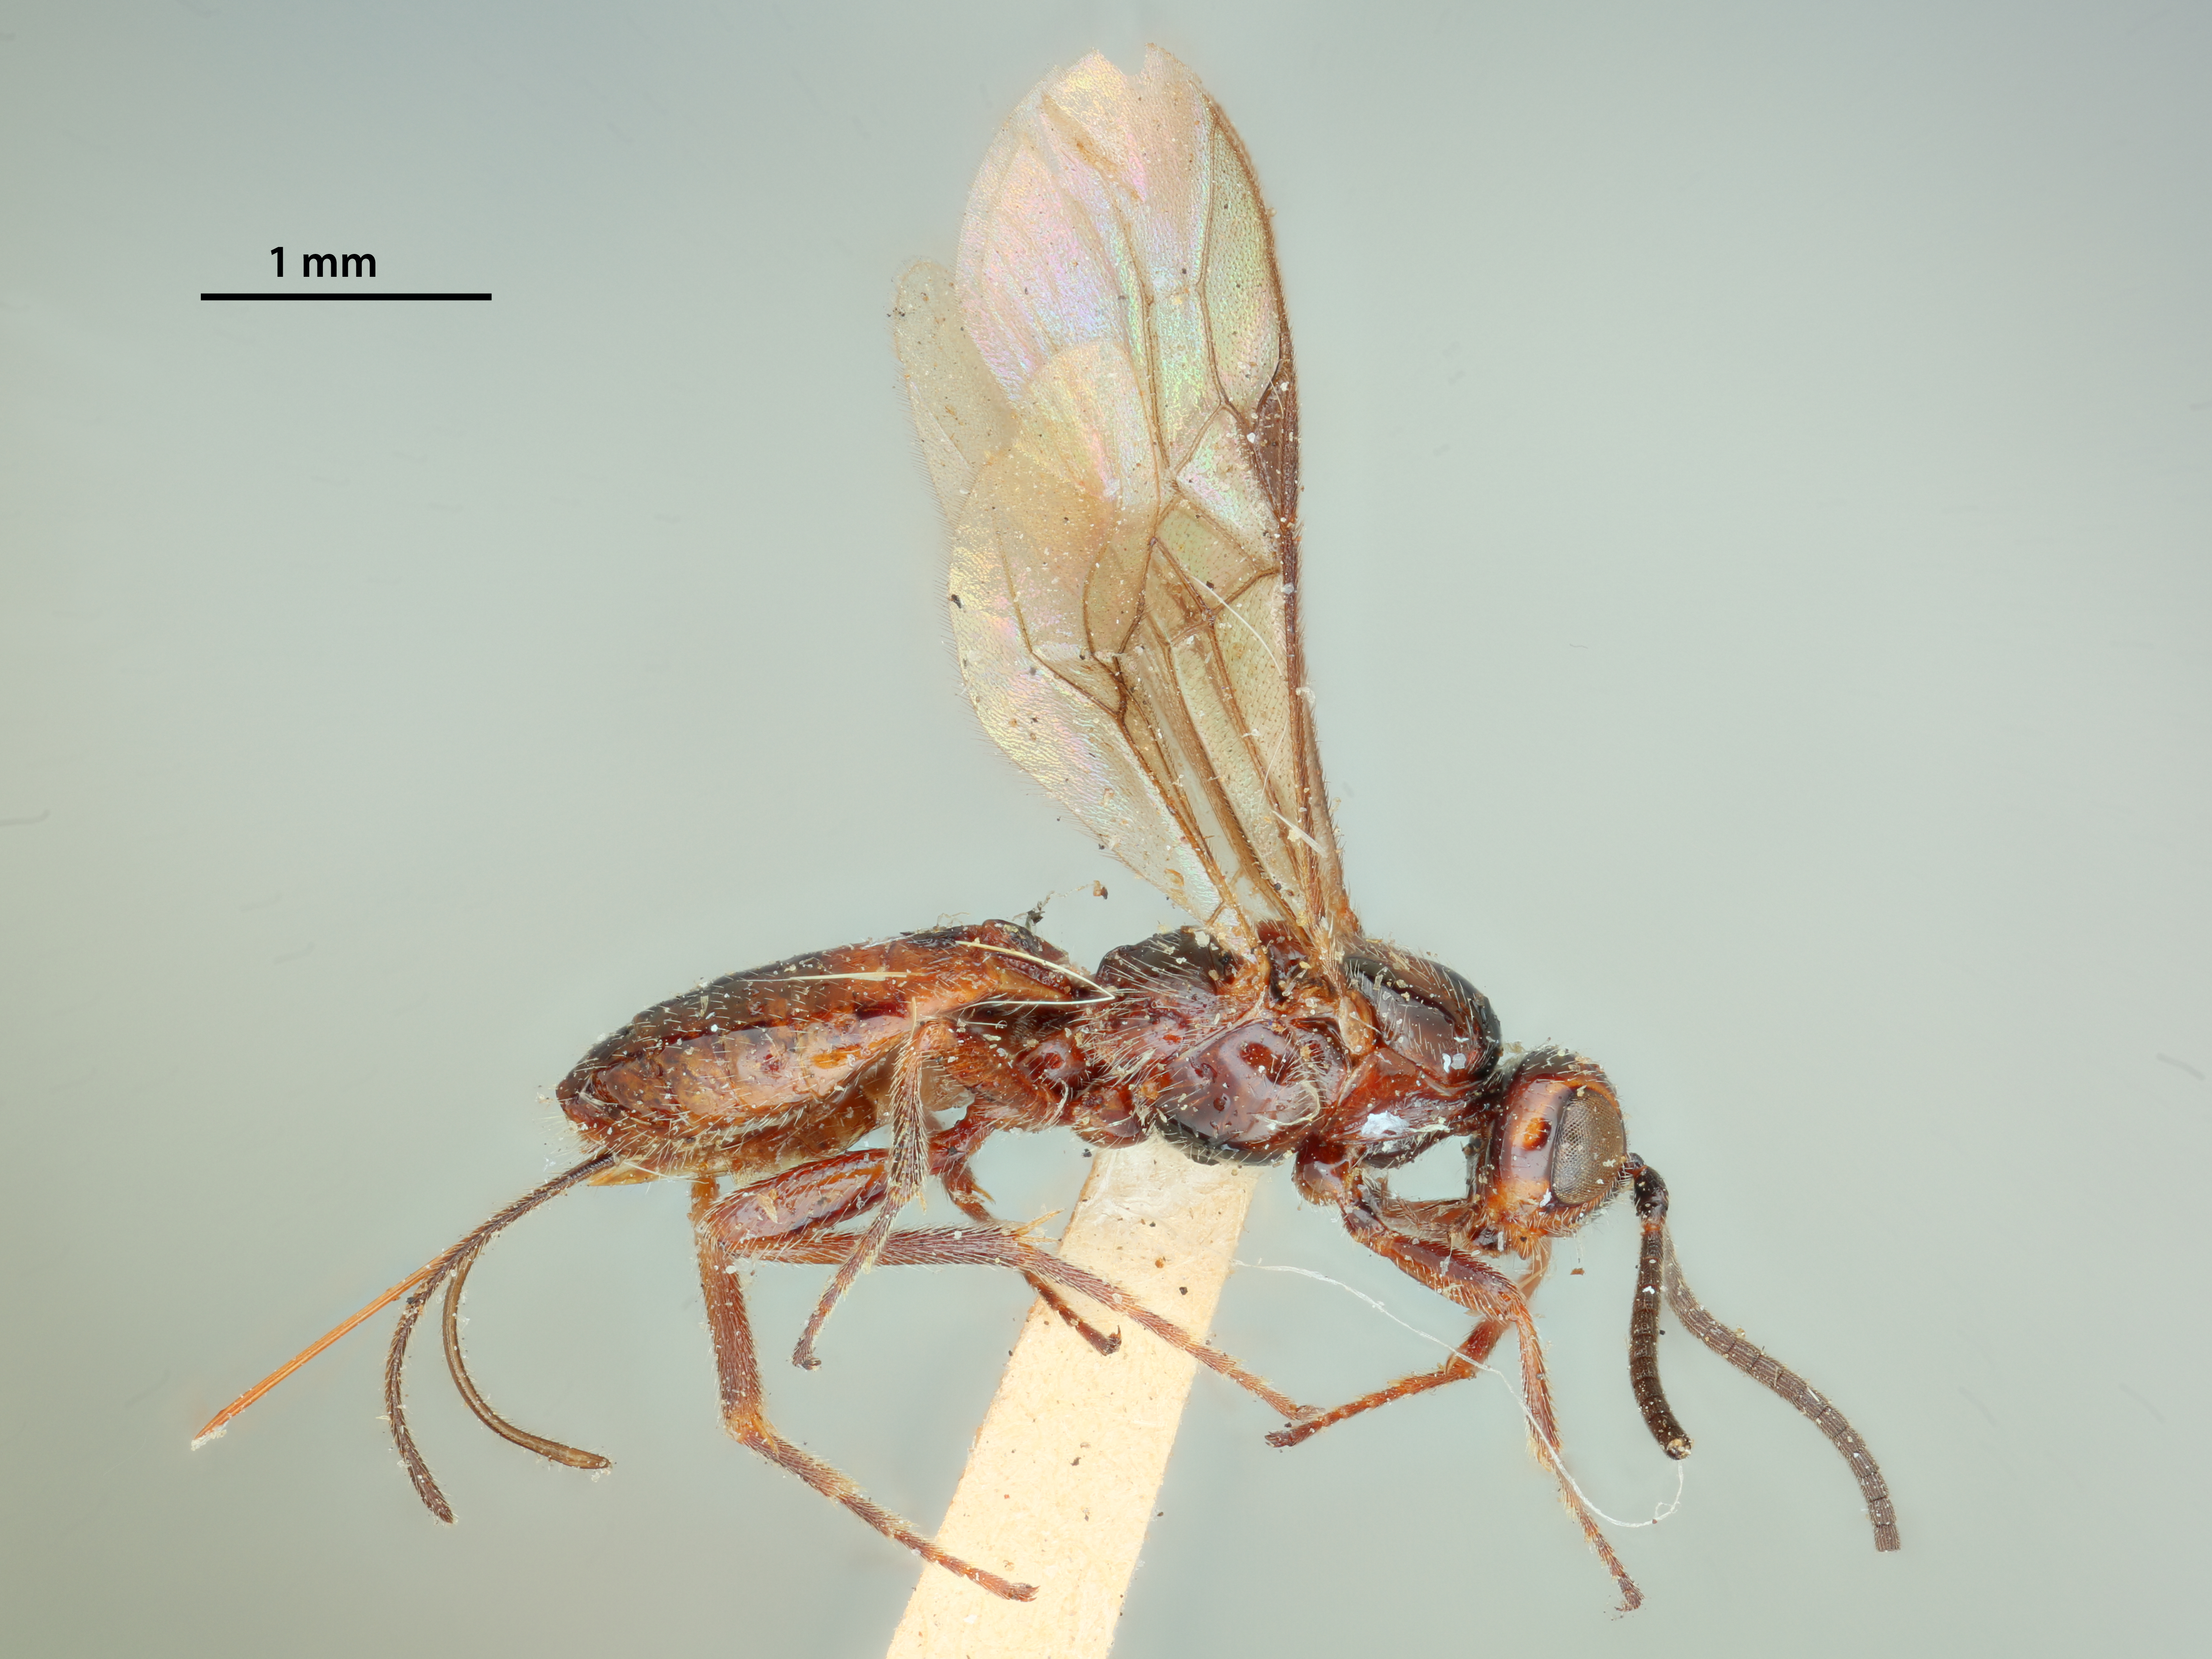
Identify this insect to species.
Bracon nevadensis
